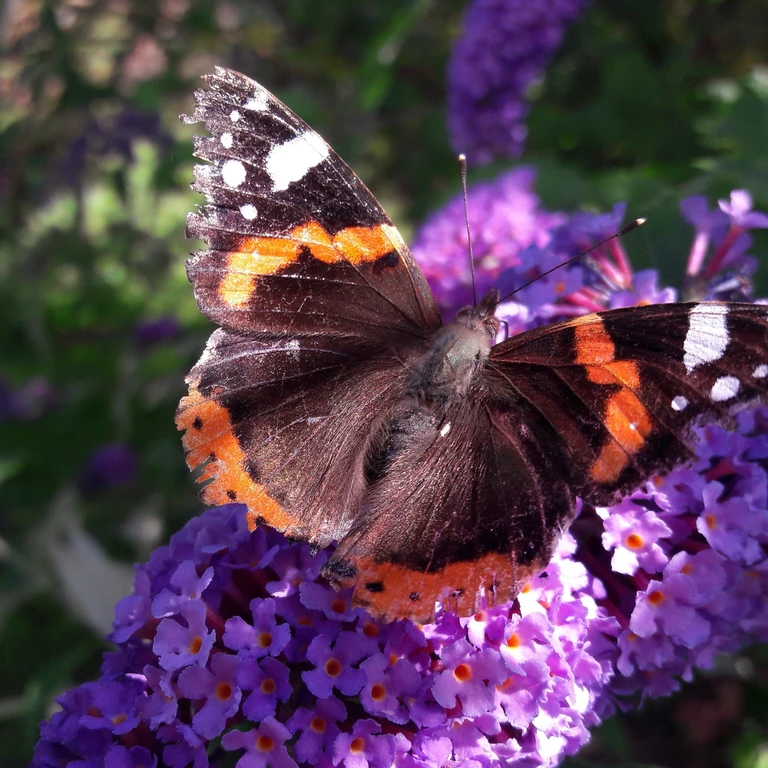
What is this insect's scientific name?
Vanessa atalanta
